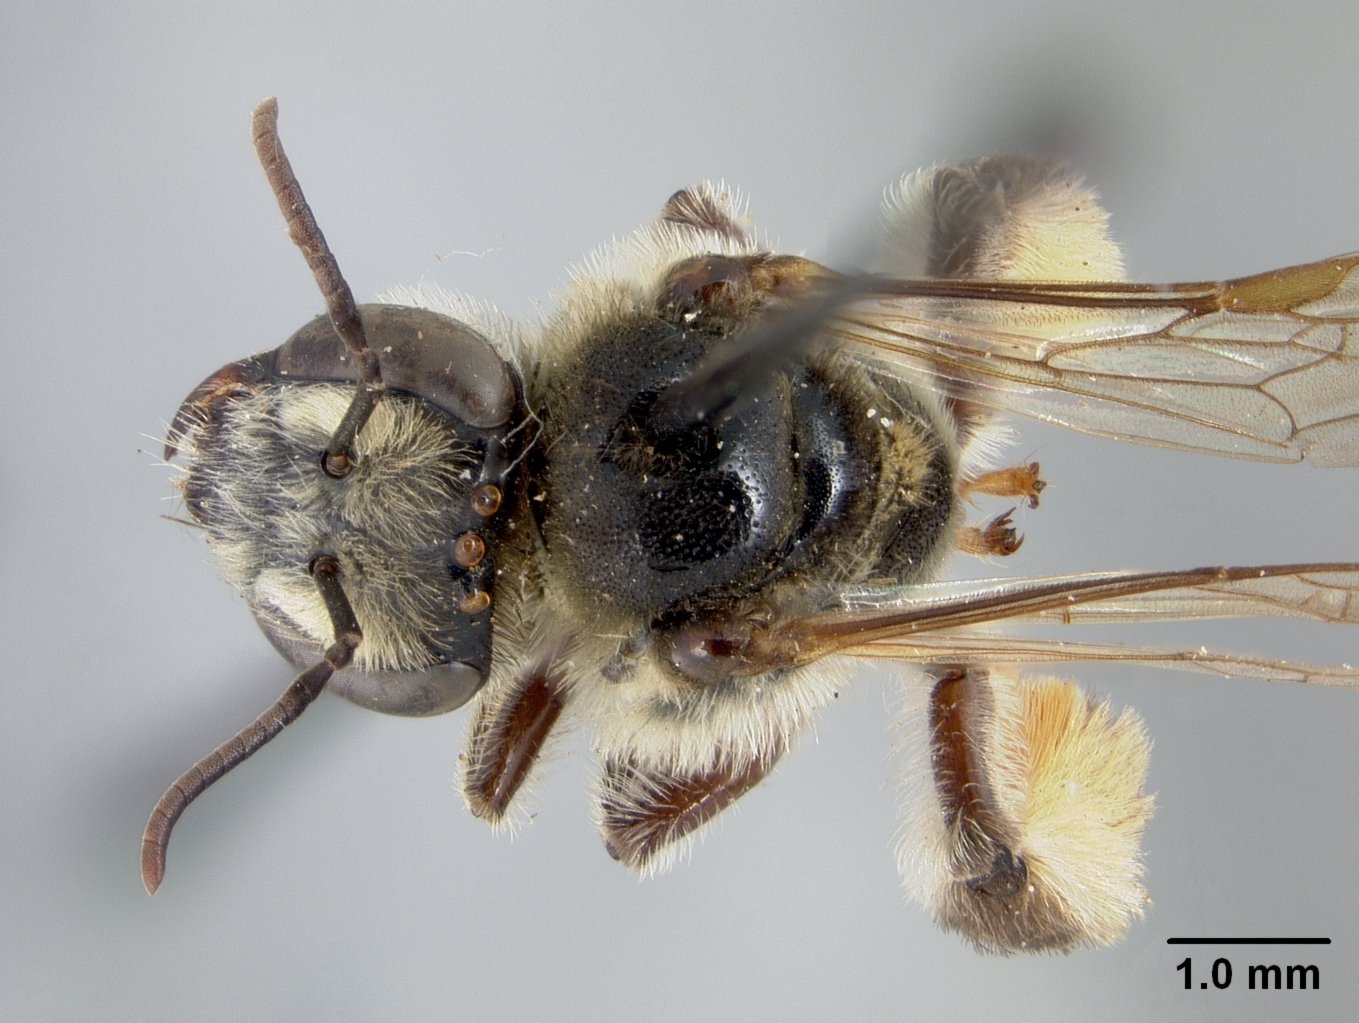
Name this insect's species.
Exomalopsis bruesi
